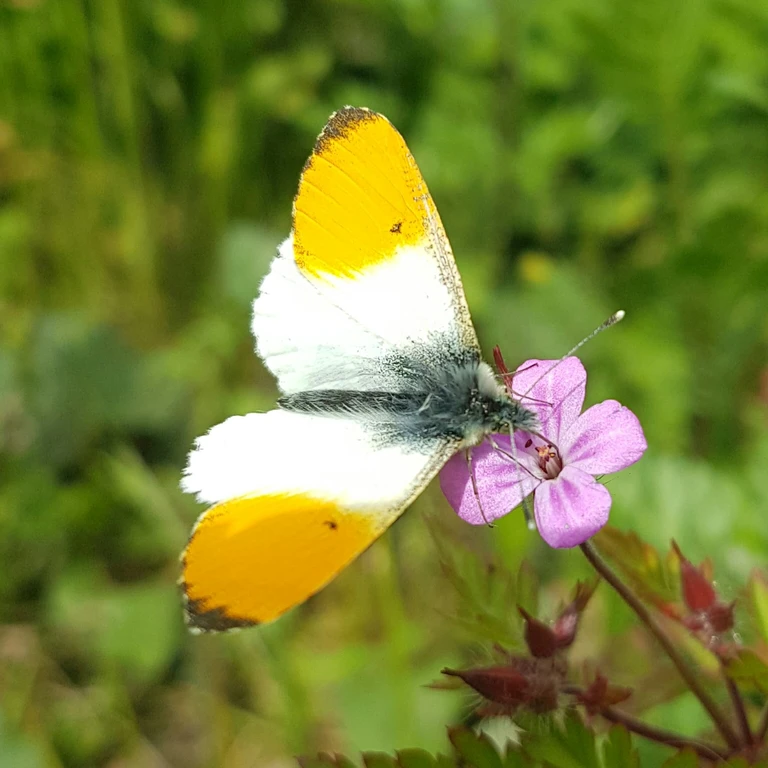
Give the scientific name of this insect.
Anthocharis cardamines
